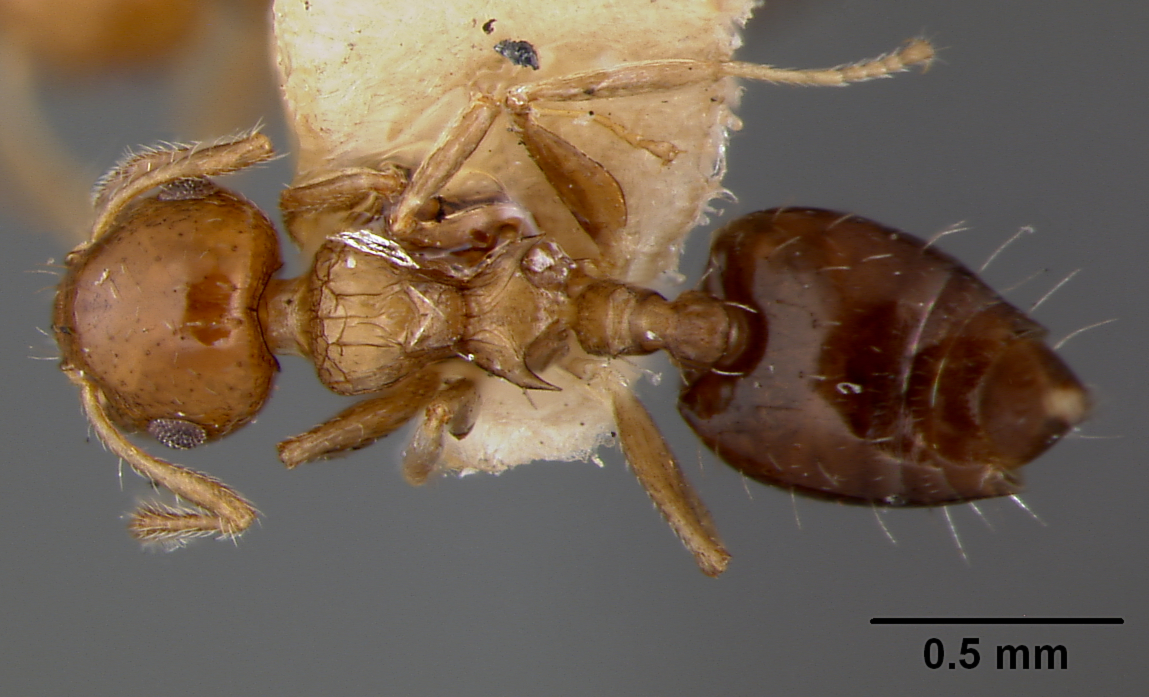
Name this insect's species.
Crematogaster curvispinosa
